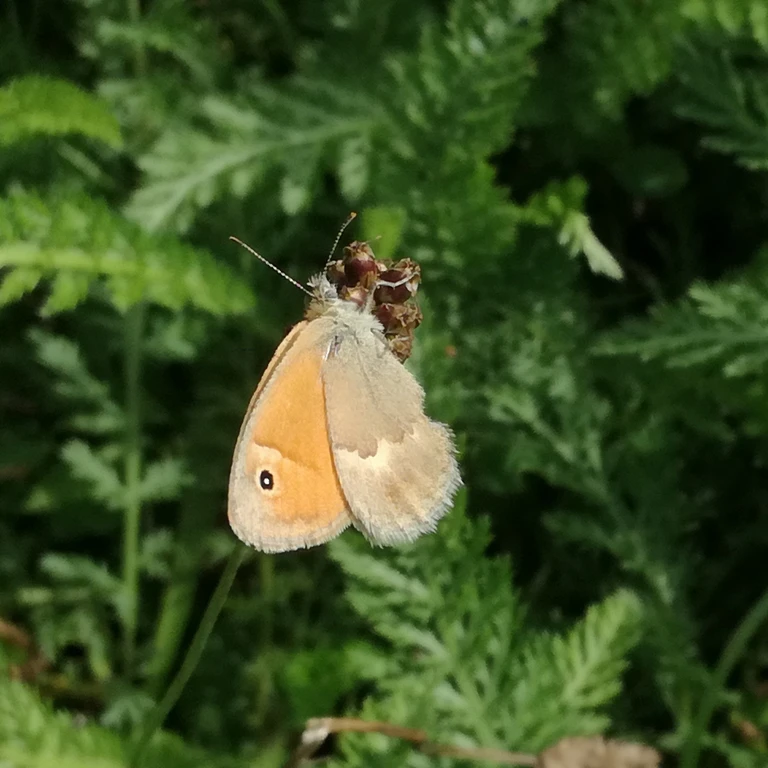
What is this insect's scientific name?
Coenonympha pamphilus
